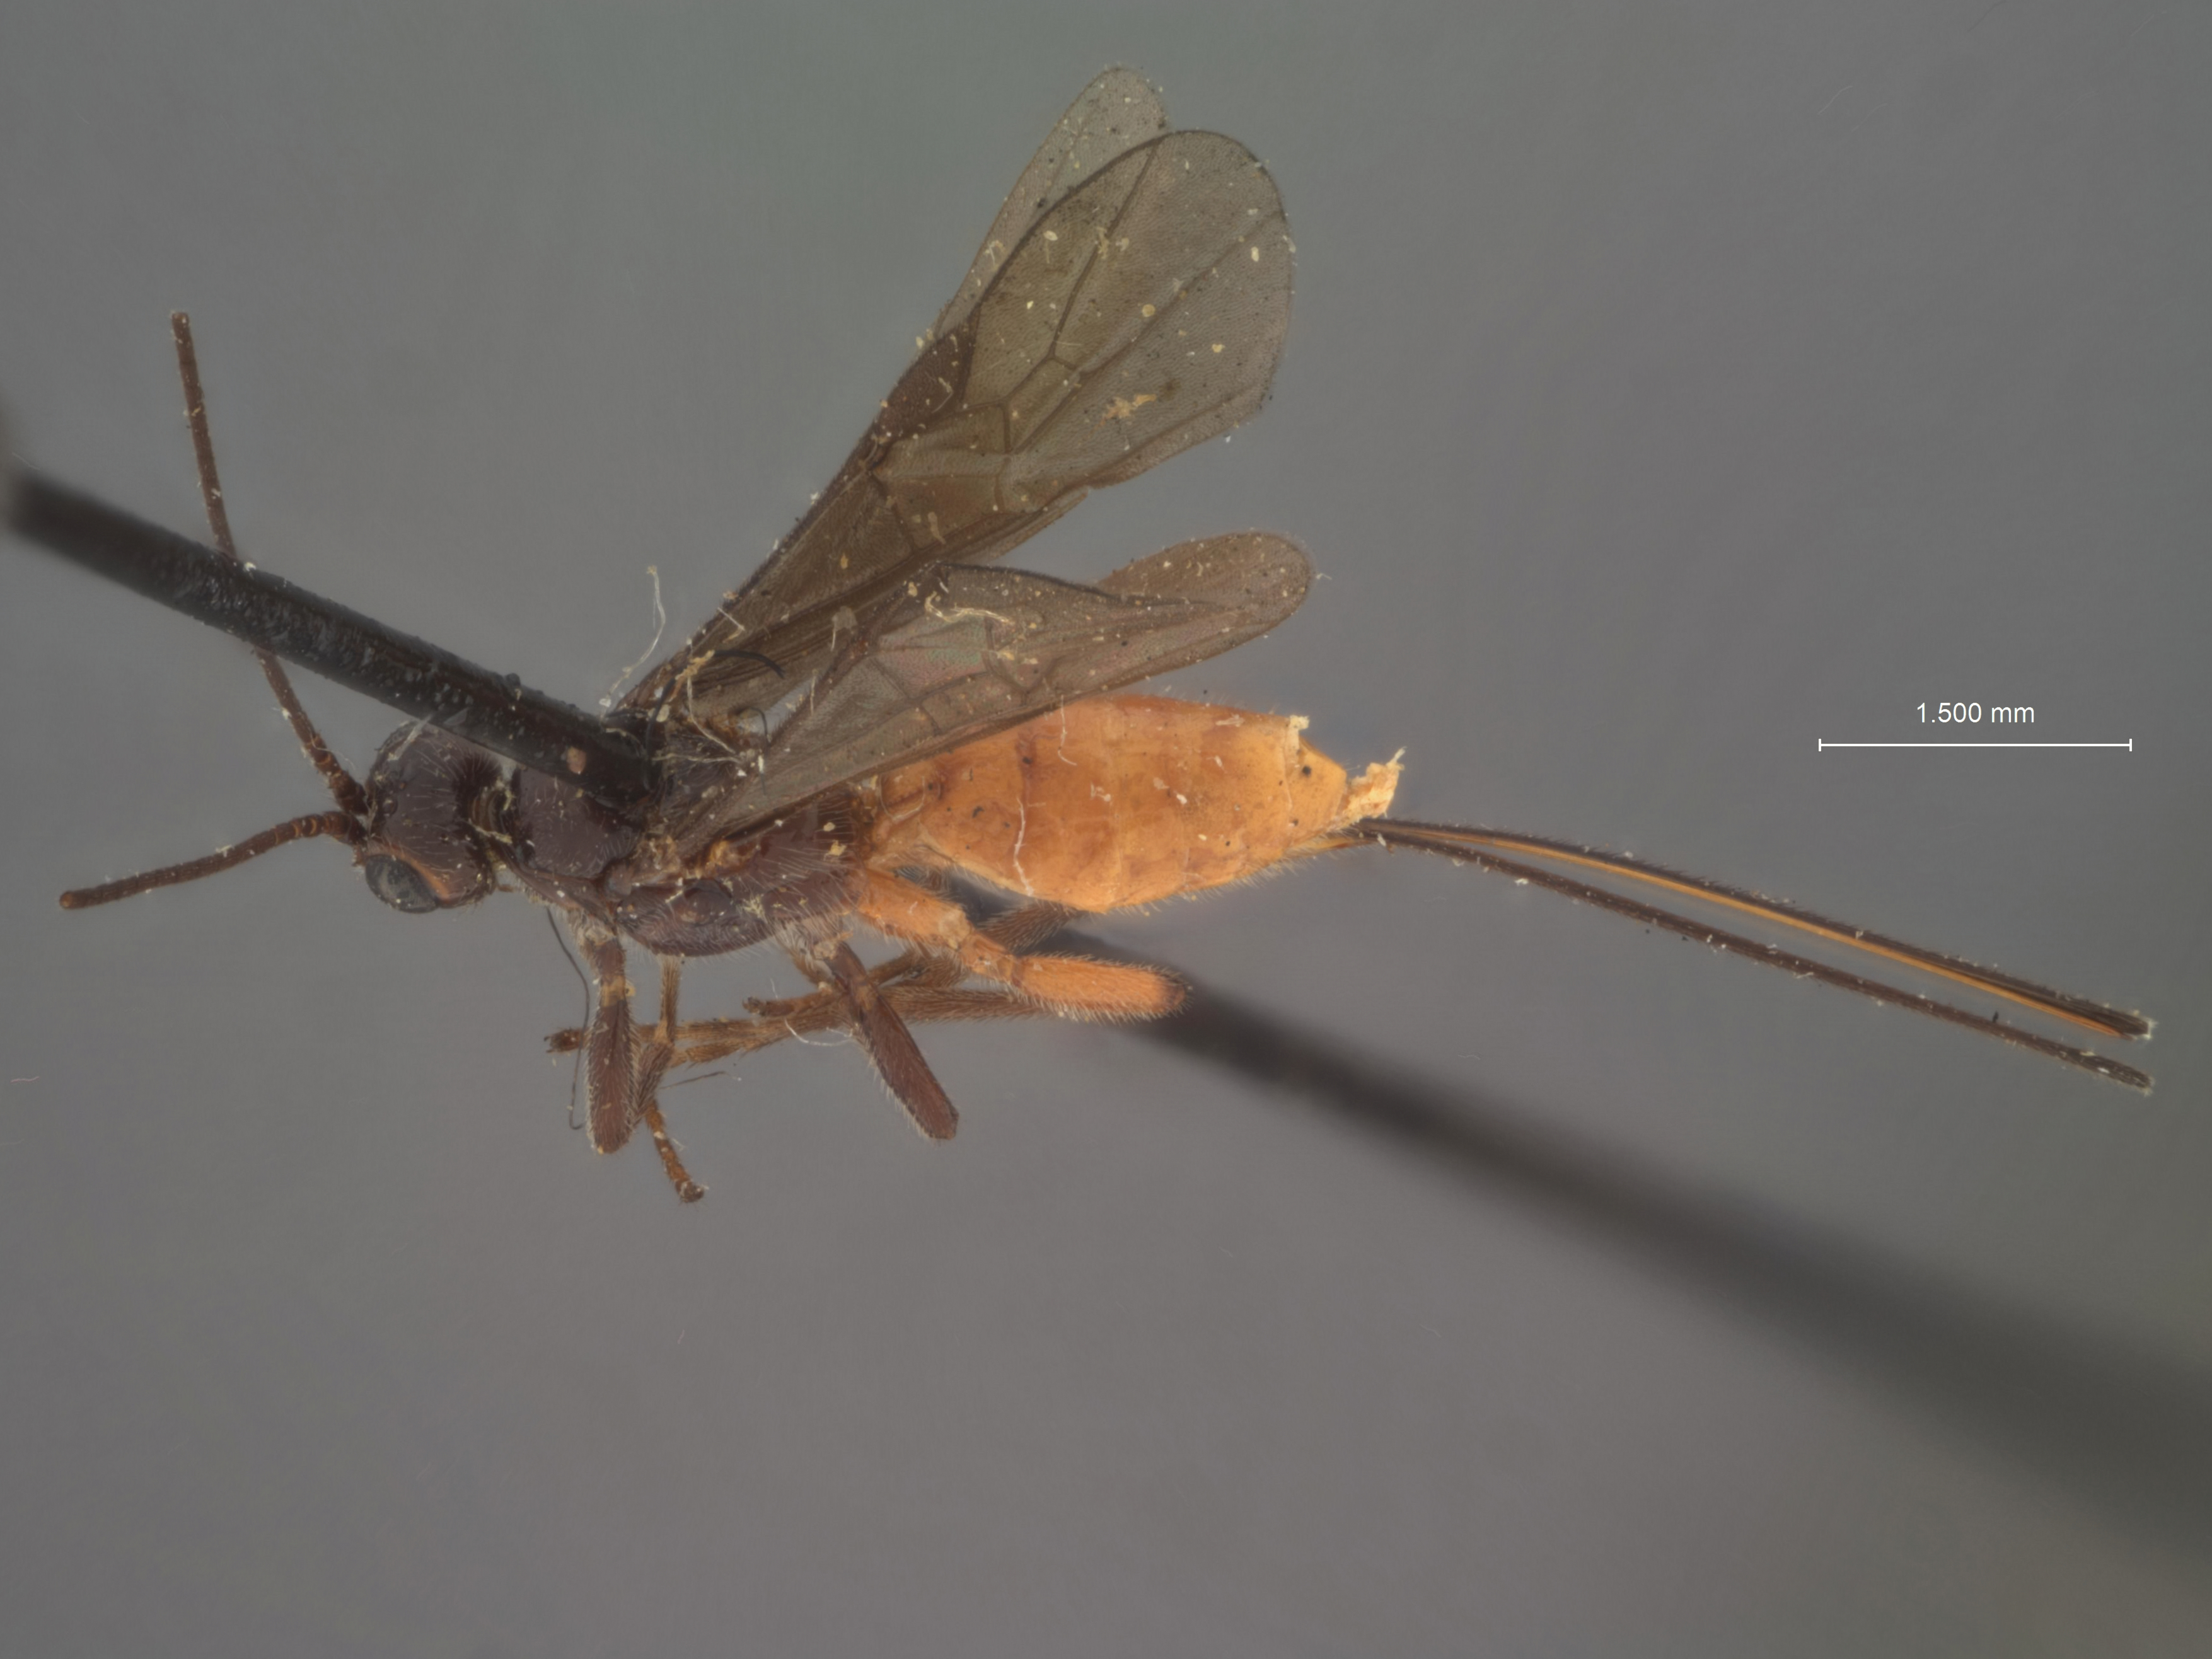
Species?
Habrobraconidea bicoloripes
